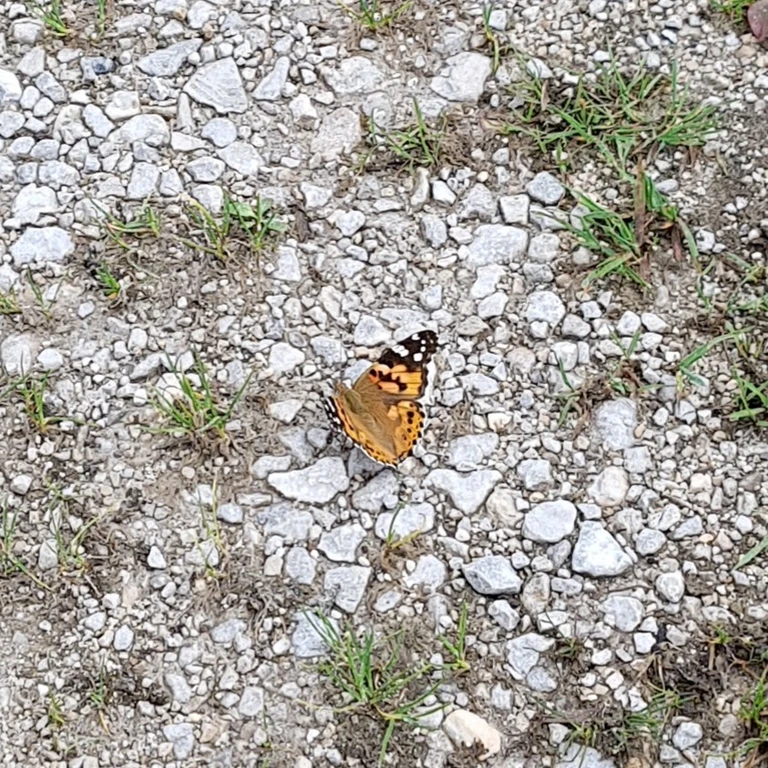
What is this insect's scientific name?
Vanessa cardui
